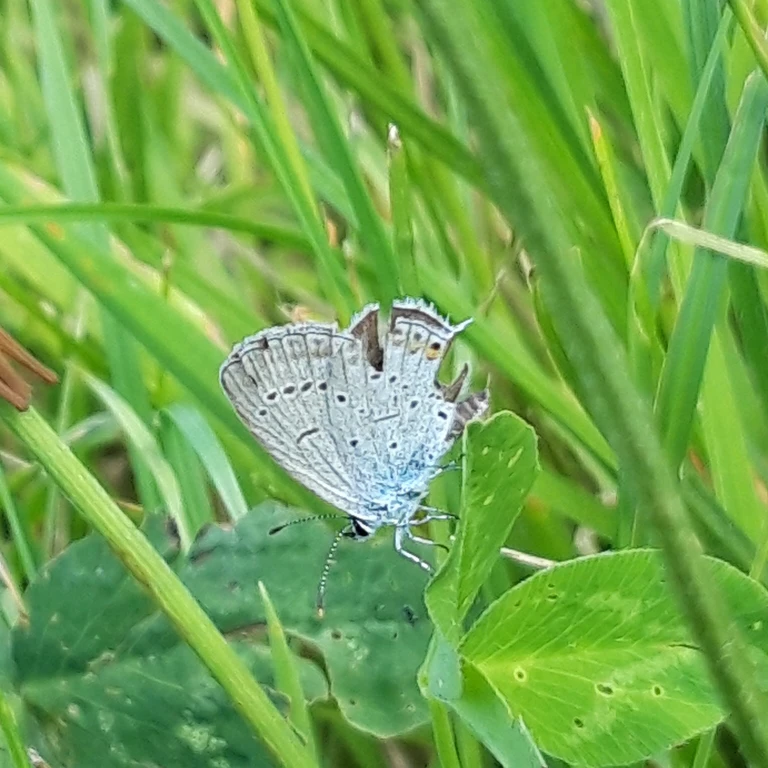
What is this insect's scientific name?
Cupido argiades (also Elkalyce argiades)
